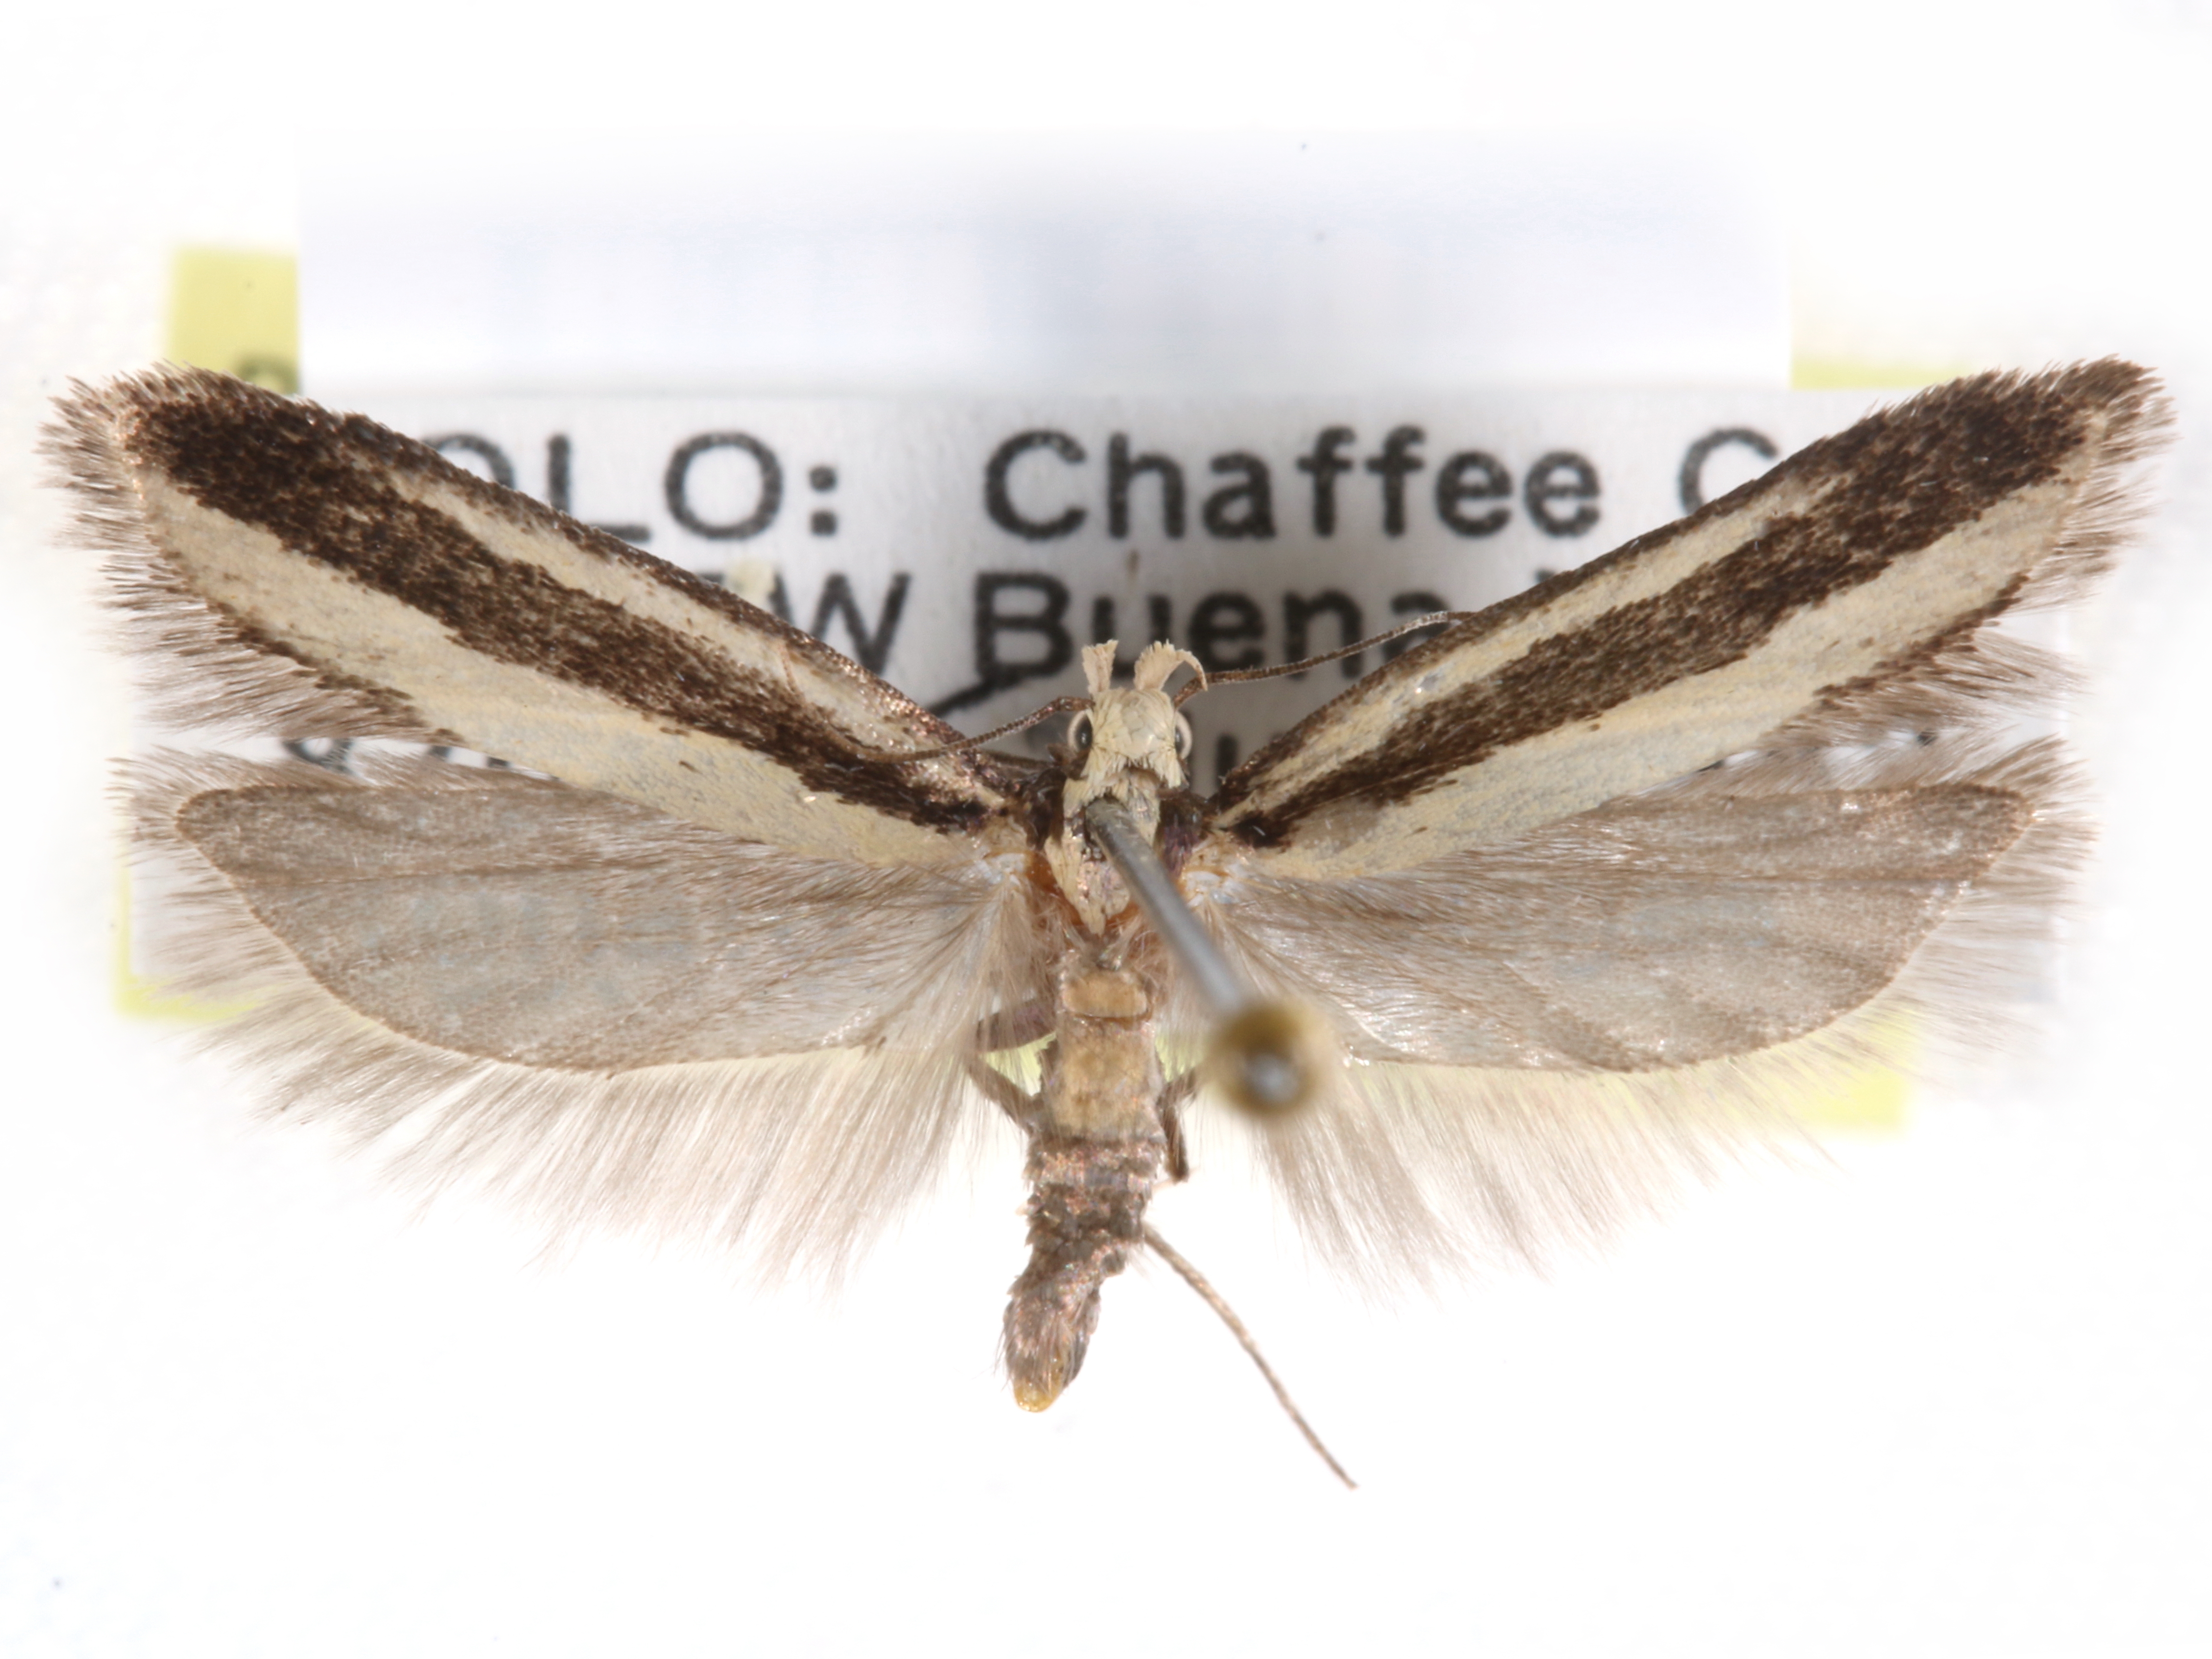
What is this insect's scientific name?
Chionodes aristella
